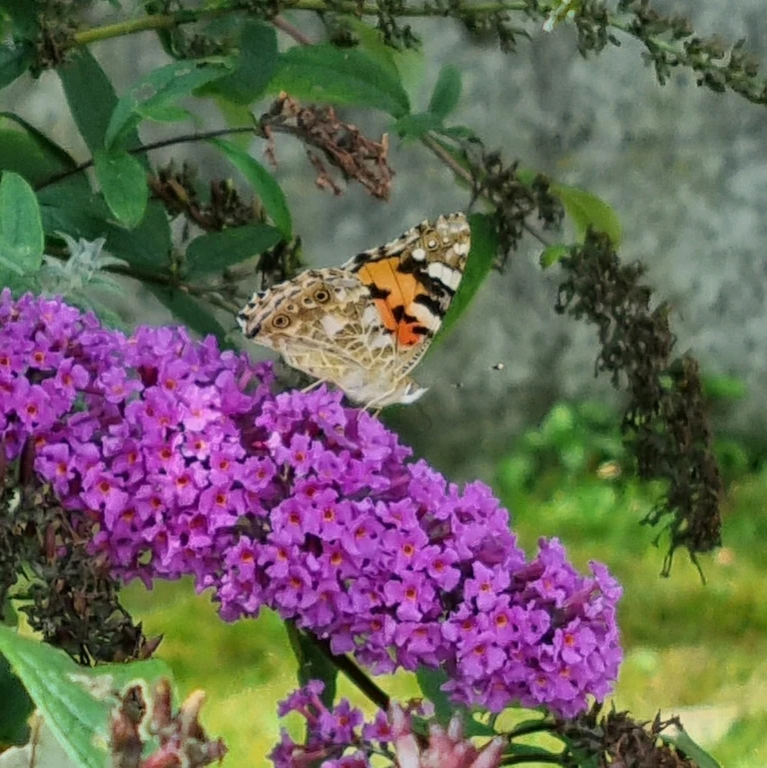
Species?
Vanessa cardui
